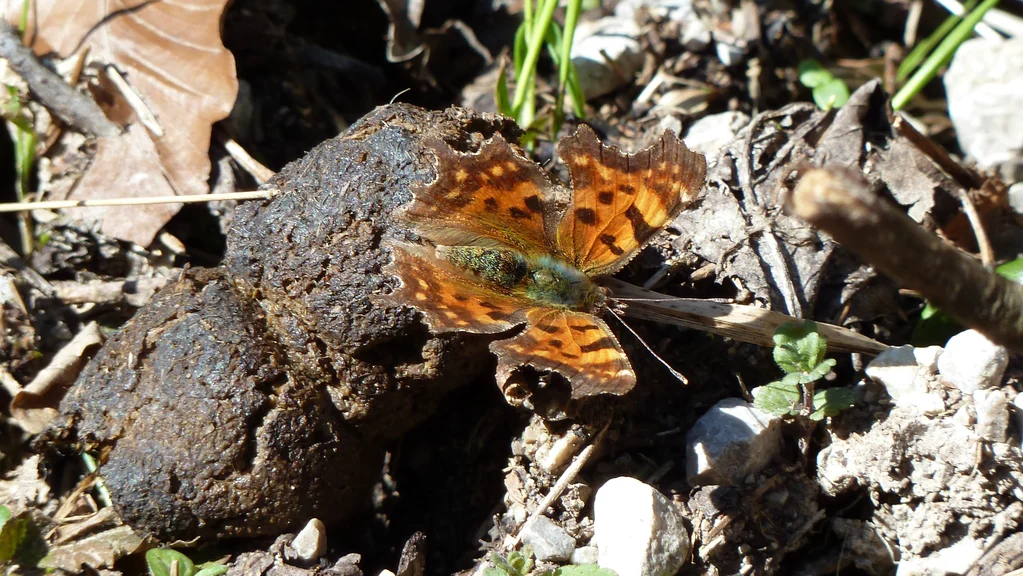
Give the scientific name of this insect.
Polygonia c-album
